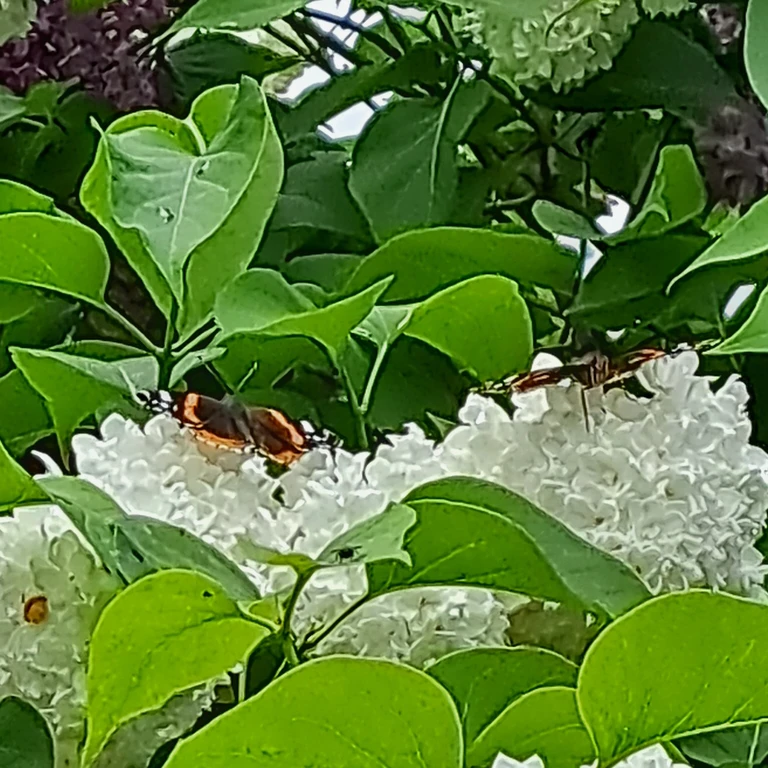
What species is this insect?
Vanessa atalanta
